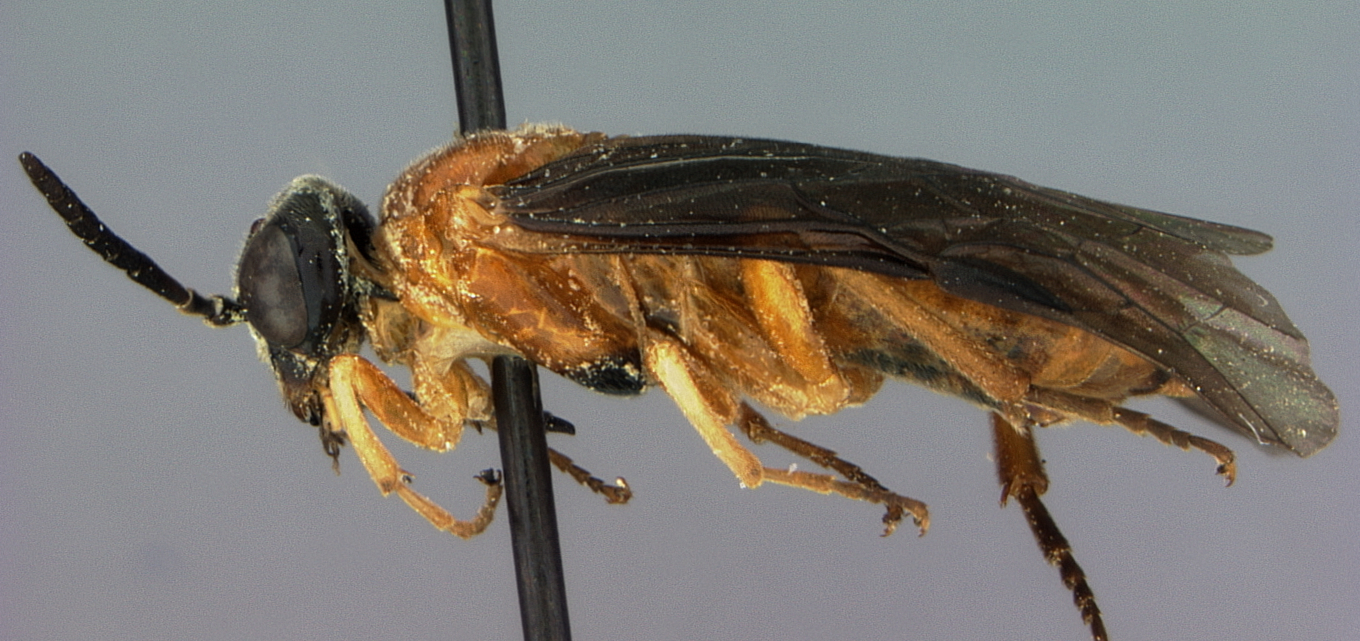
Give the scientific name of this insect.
Allantunicus autumnalis
